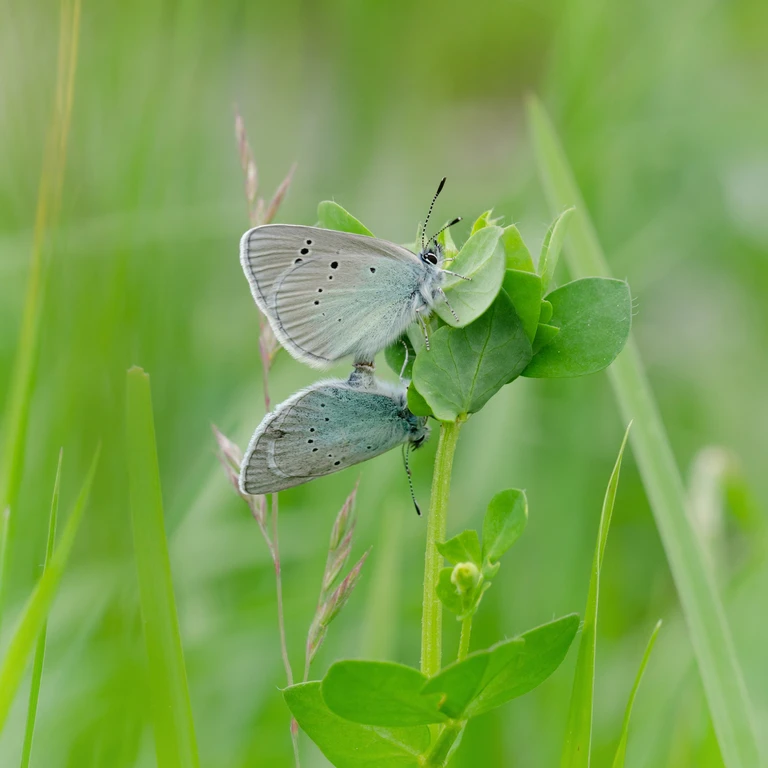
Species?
Glaucopsyche alexis
